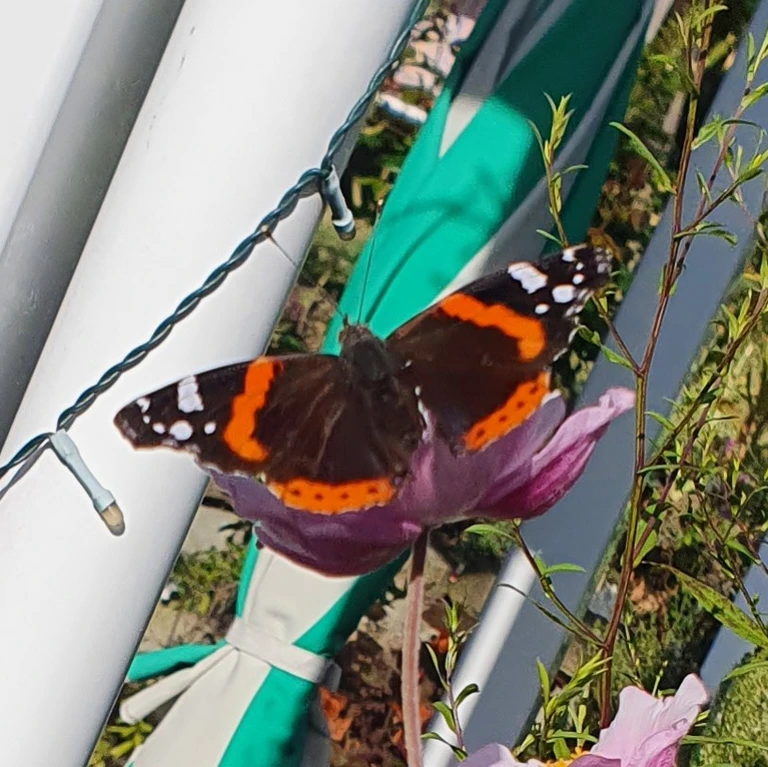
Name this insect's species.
Vanessa atalanta
